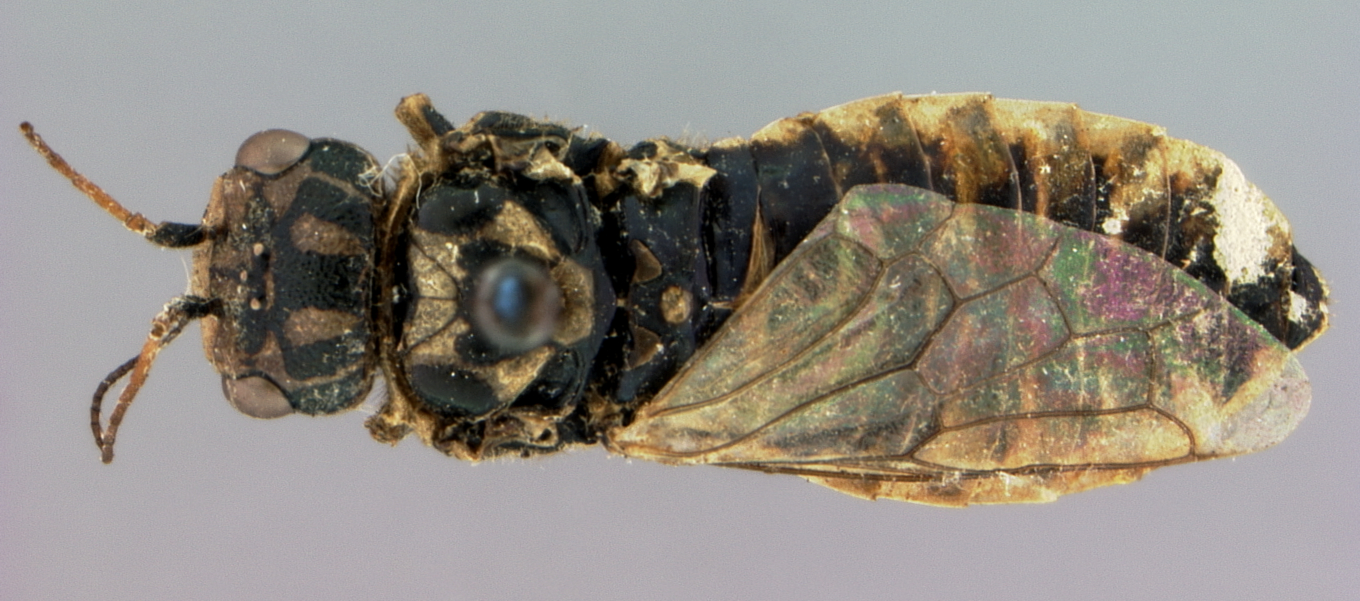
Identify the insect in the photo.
Acantholyda pini
